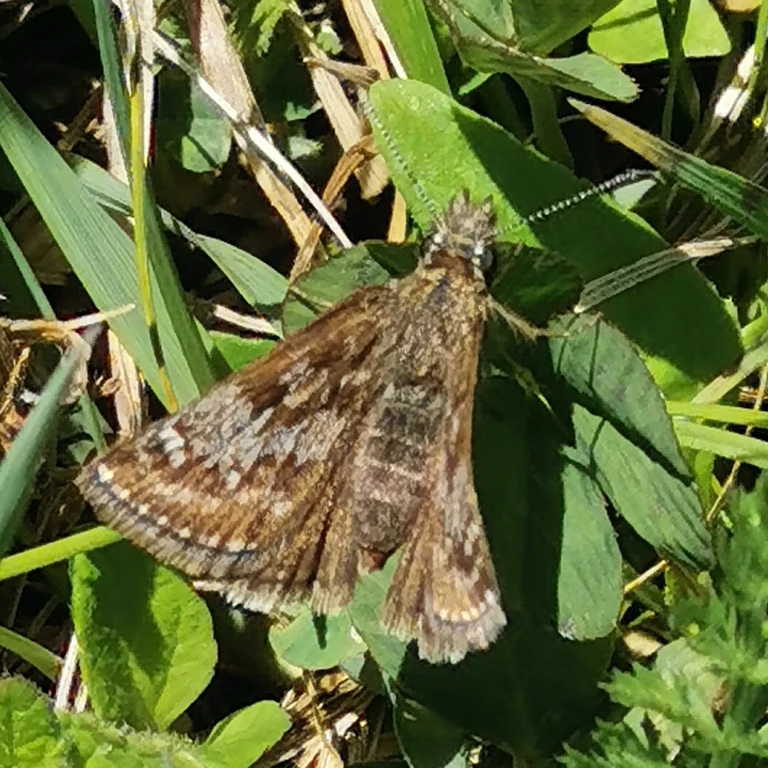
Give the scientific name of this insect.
Erynnis tages
